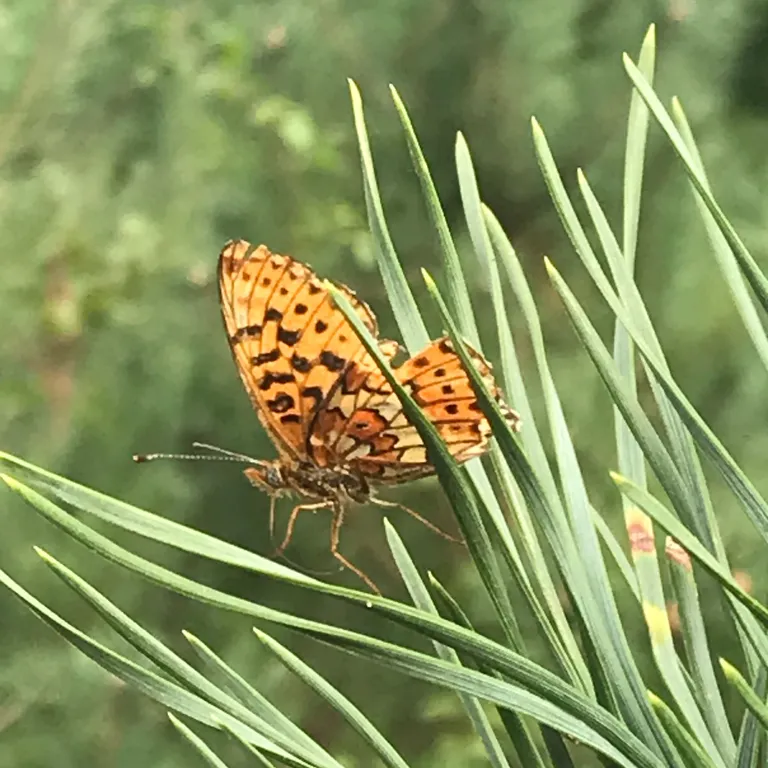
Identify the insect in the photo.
Boloria euphrosyne (also Clossiana euphrosyne)
